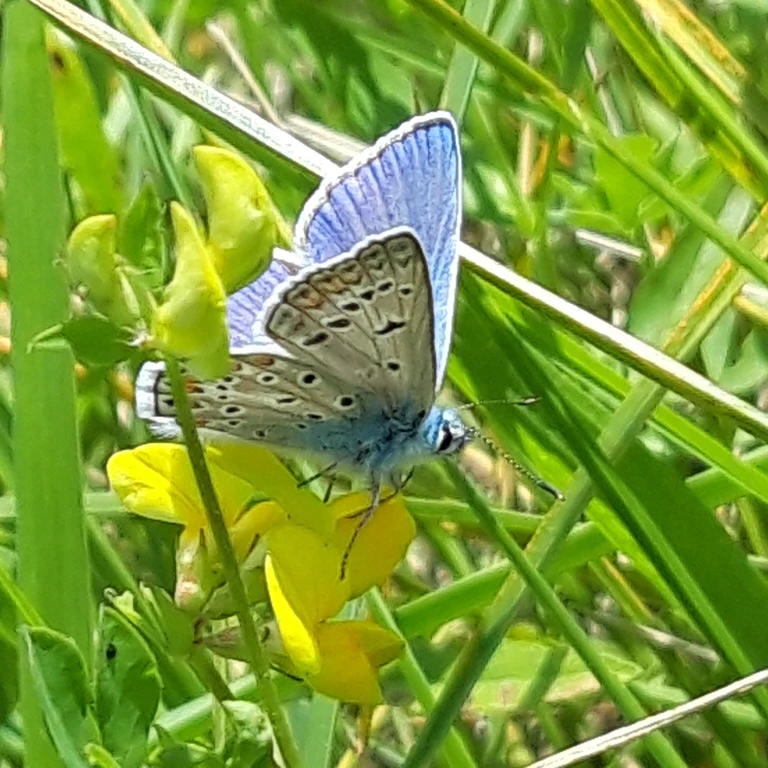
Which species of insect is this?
Polyommatus icarus
